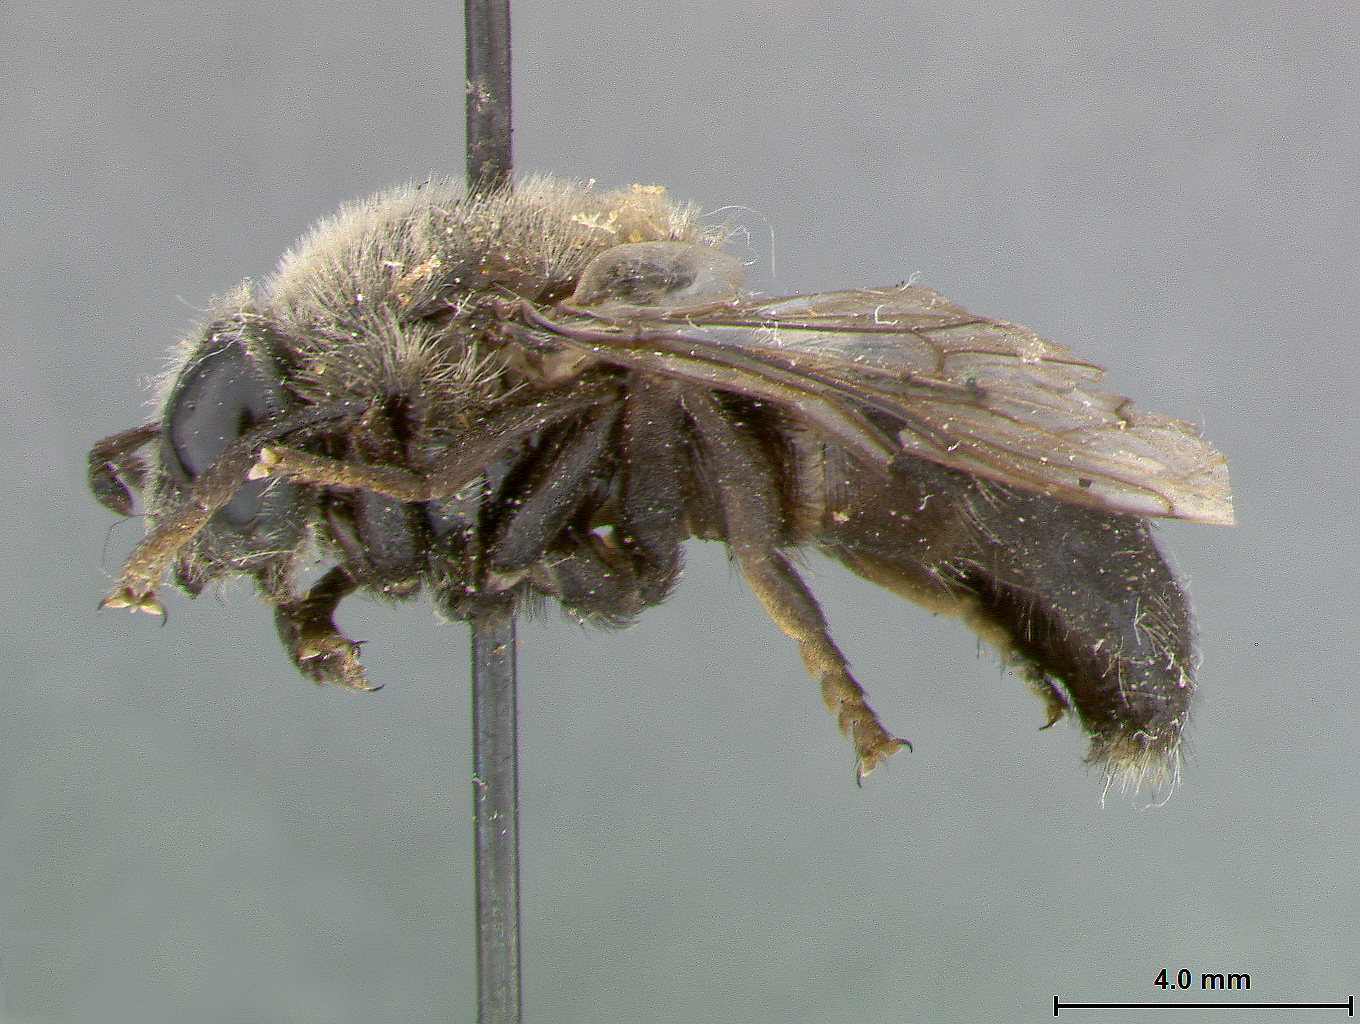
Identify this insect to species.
Microdon similis
